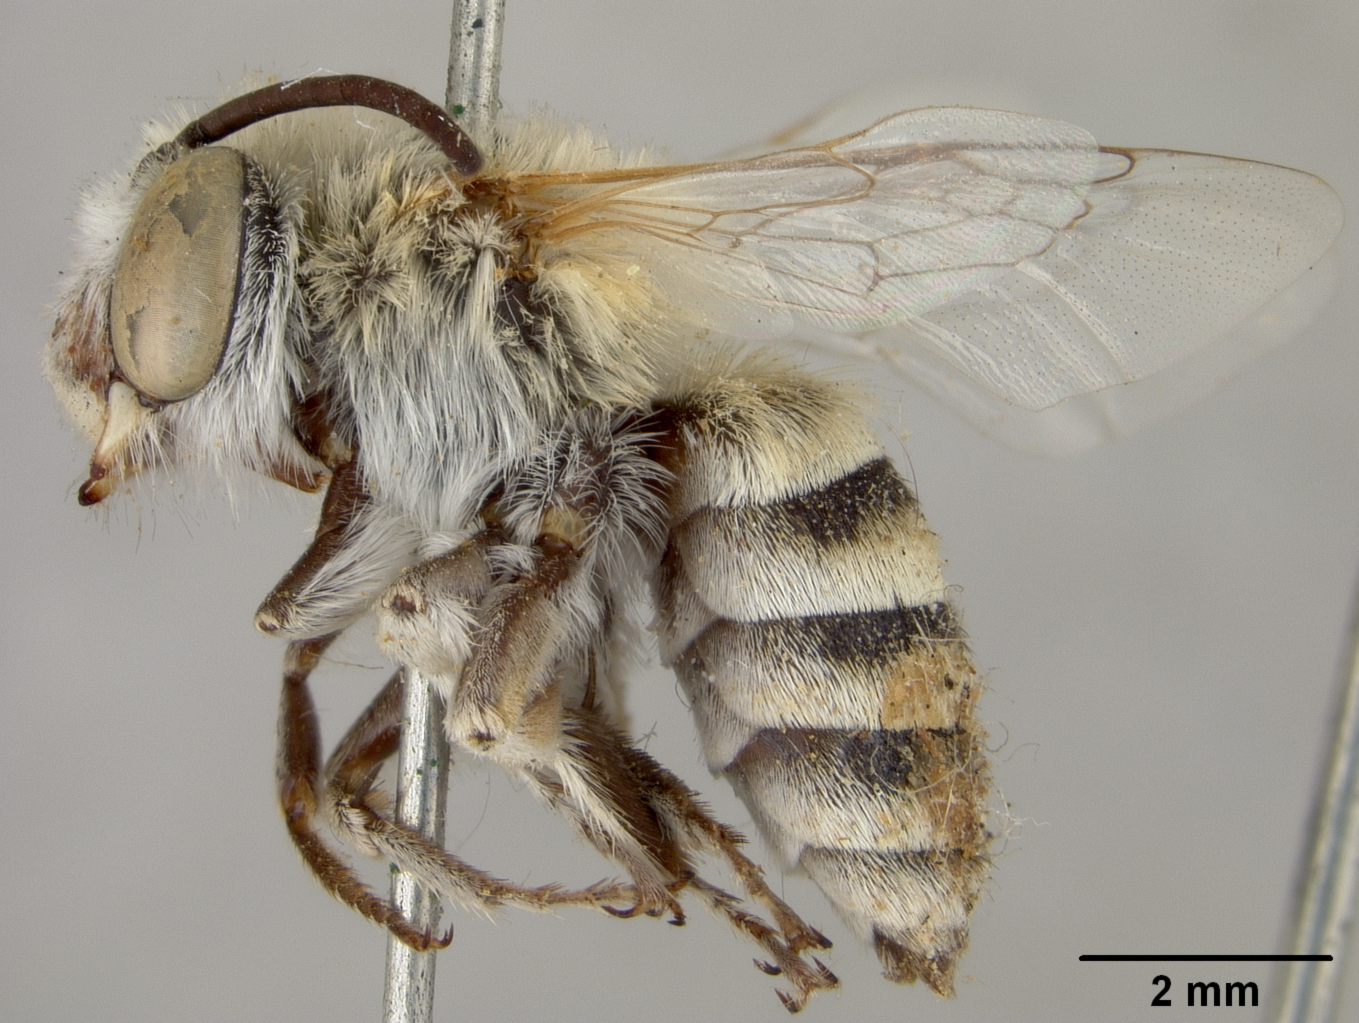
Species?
Anthophora macroleuca
